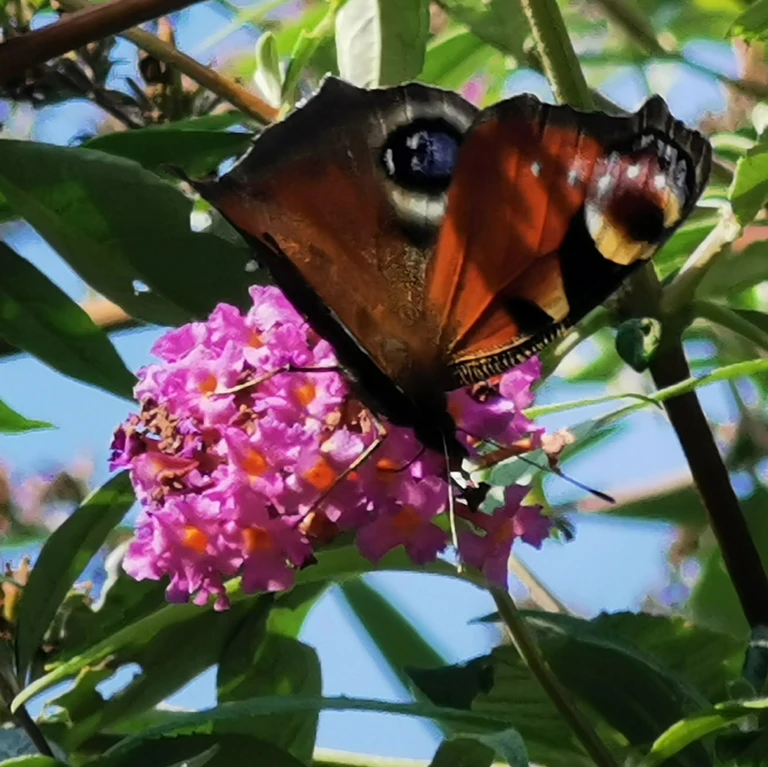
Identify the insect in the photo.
Aglais io
